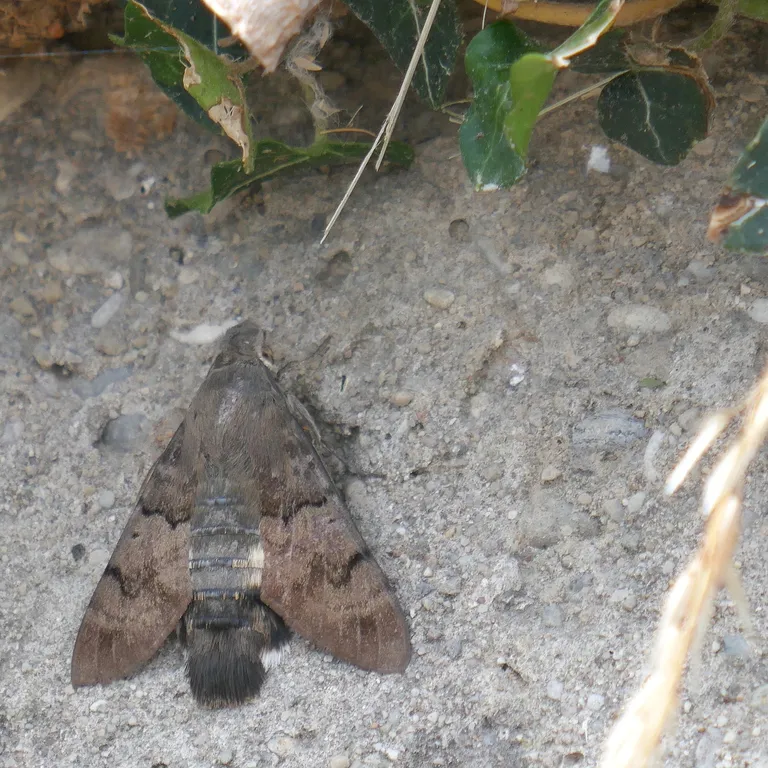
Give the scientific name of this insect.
Macroglossum stellatarum
